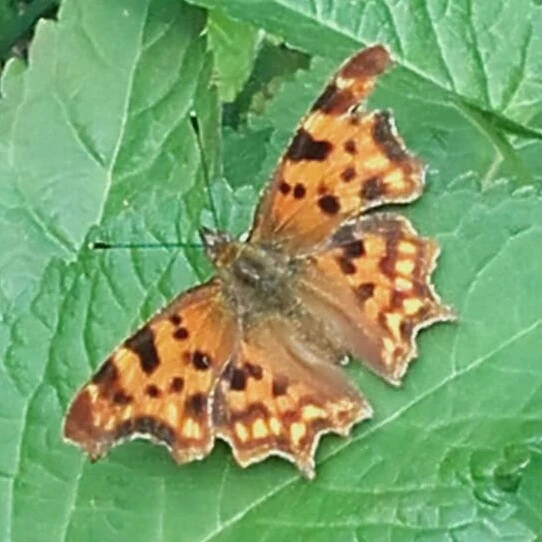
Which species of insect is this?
Polygonia c-album
